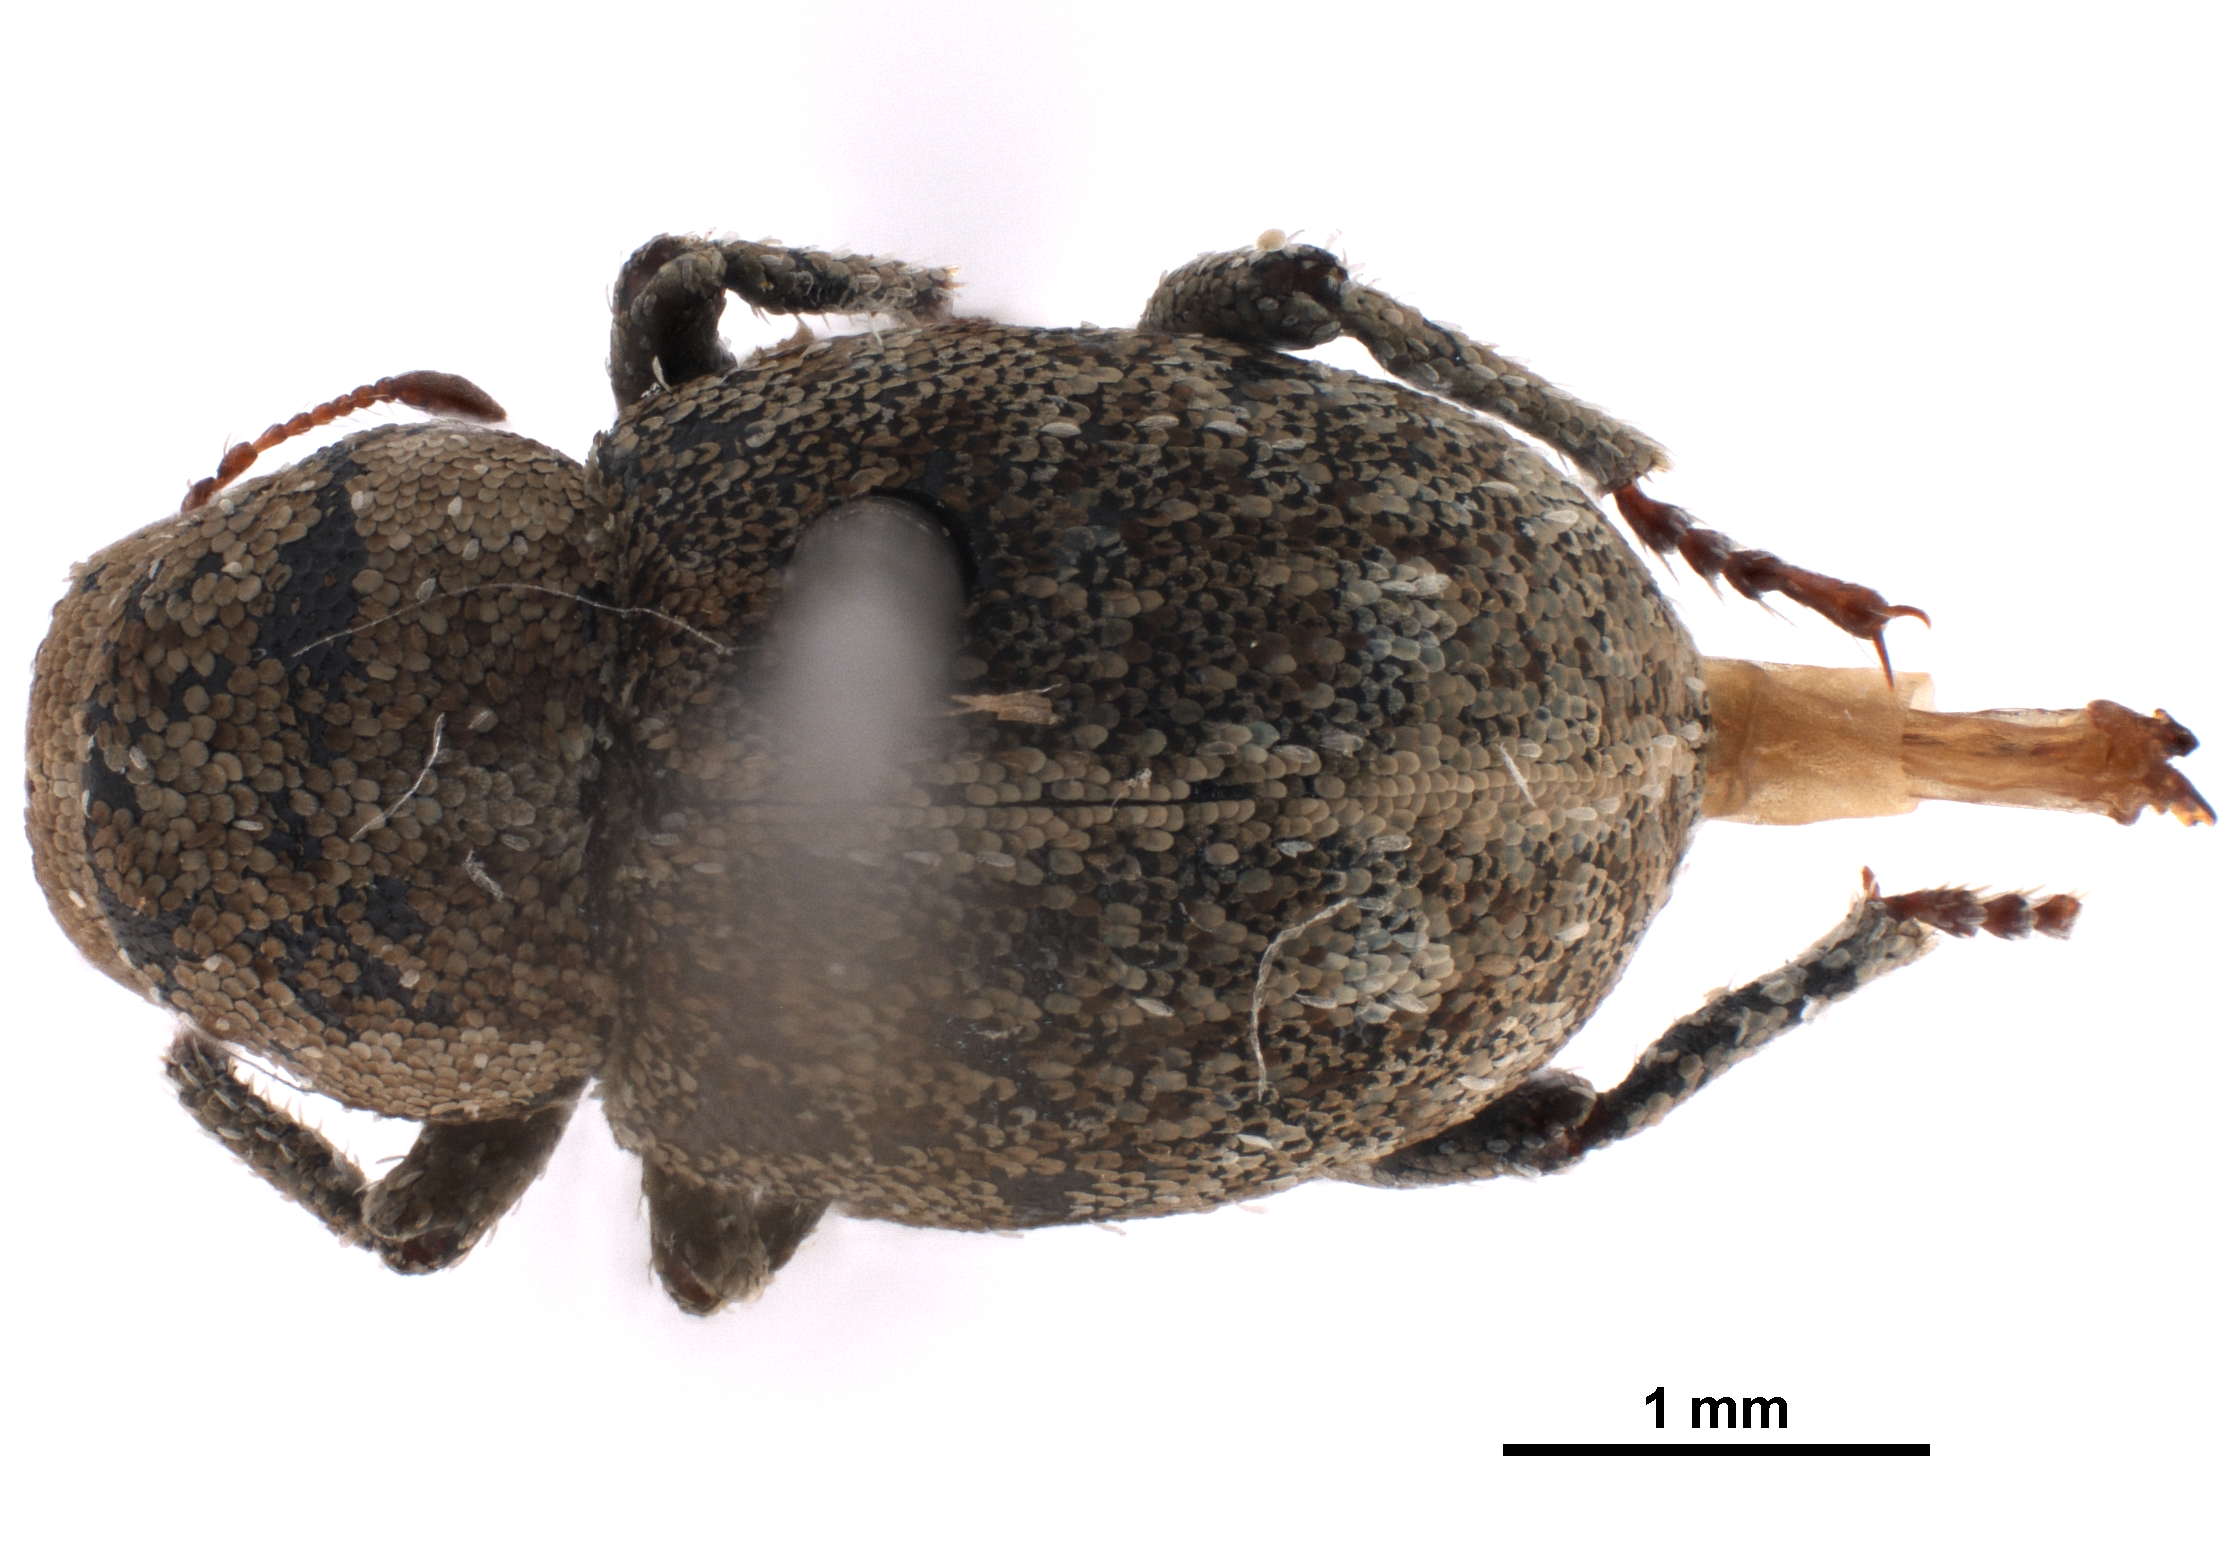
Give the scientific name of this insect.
Perieges bardus
